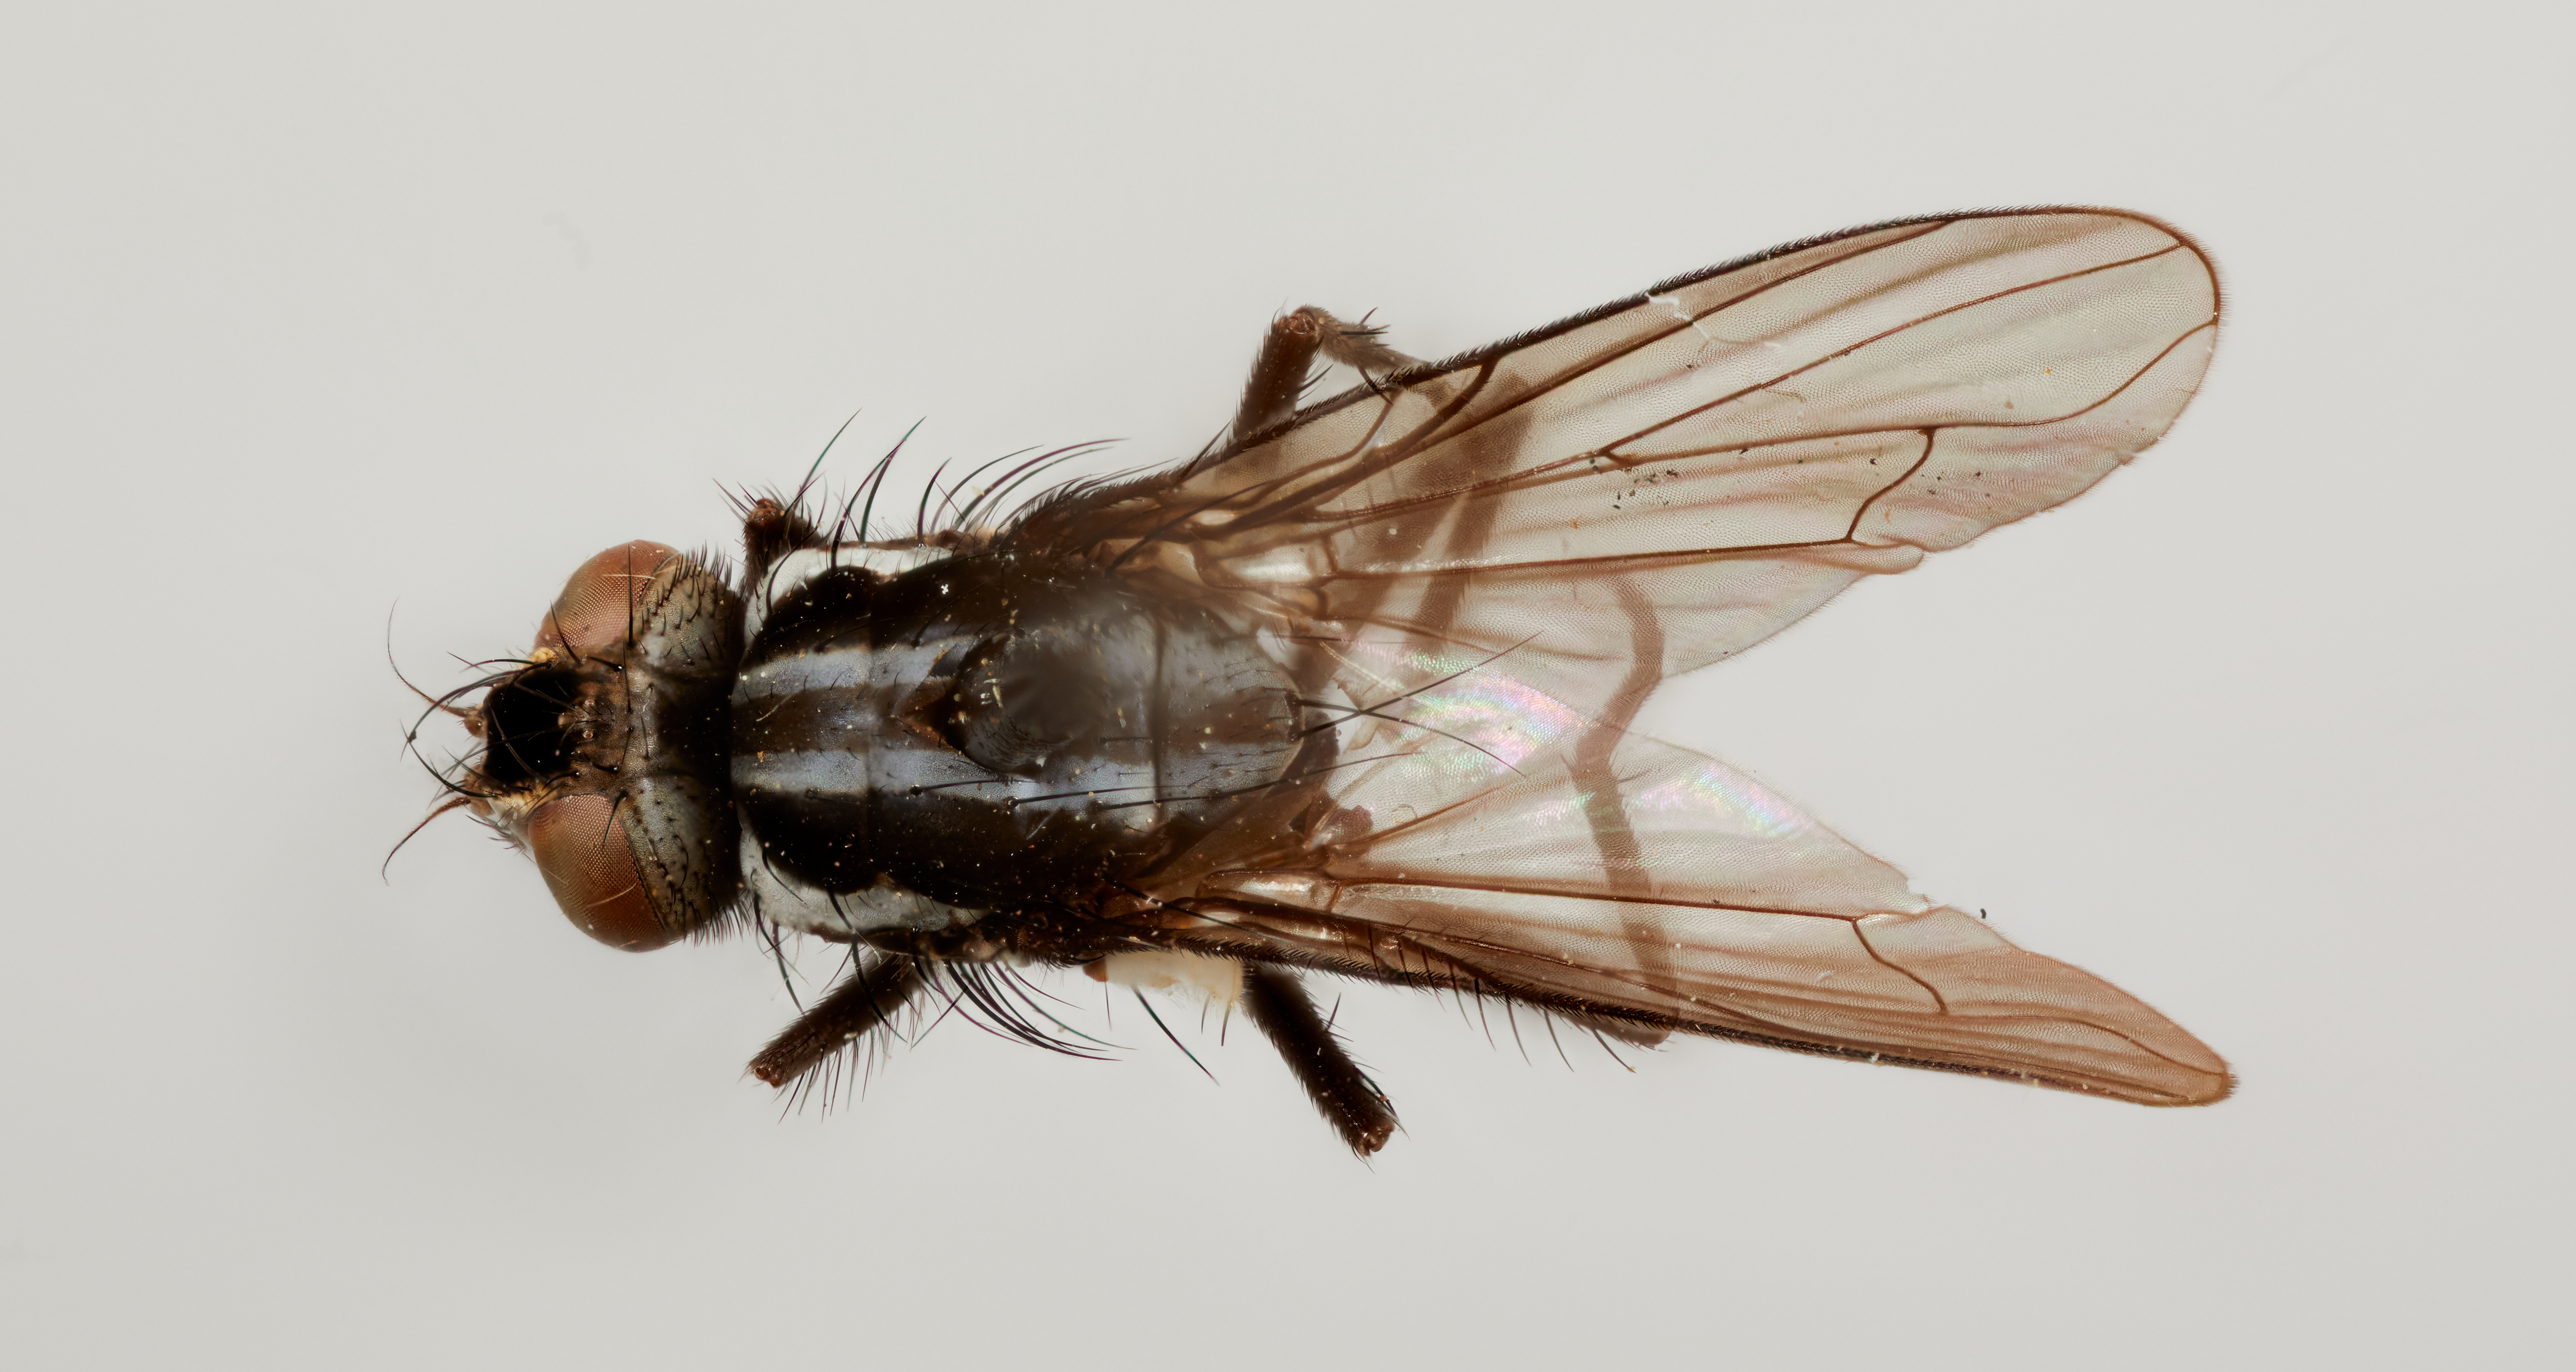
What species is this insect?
Syllimnophora vittiventris
